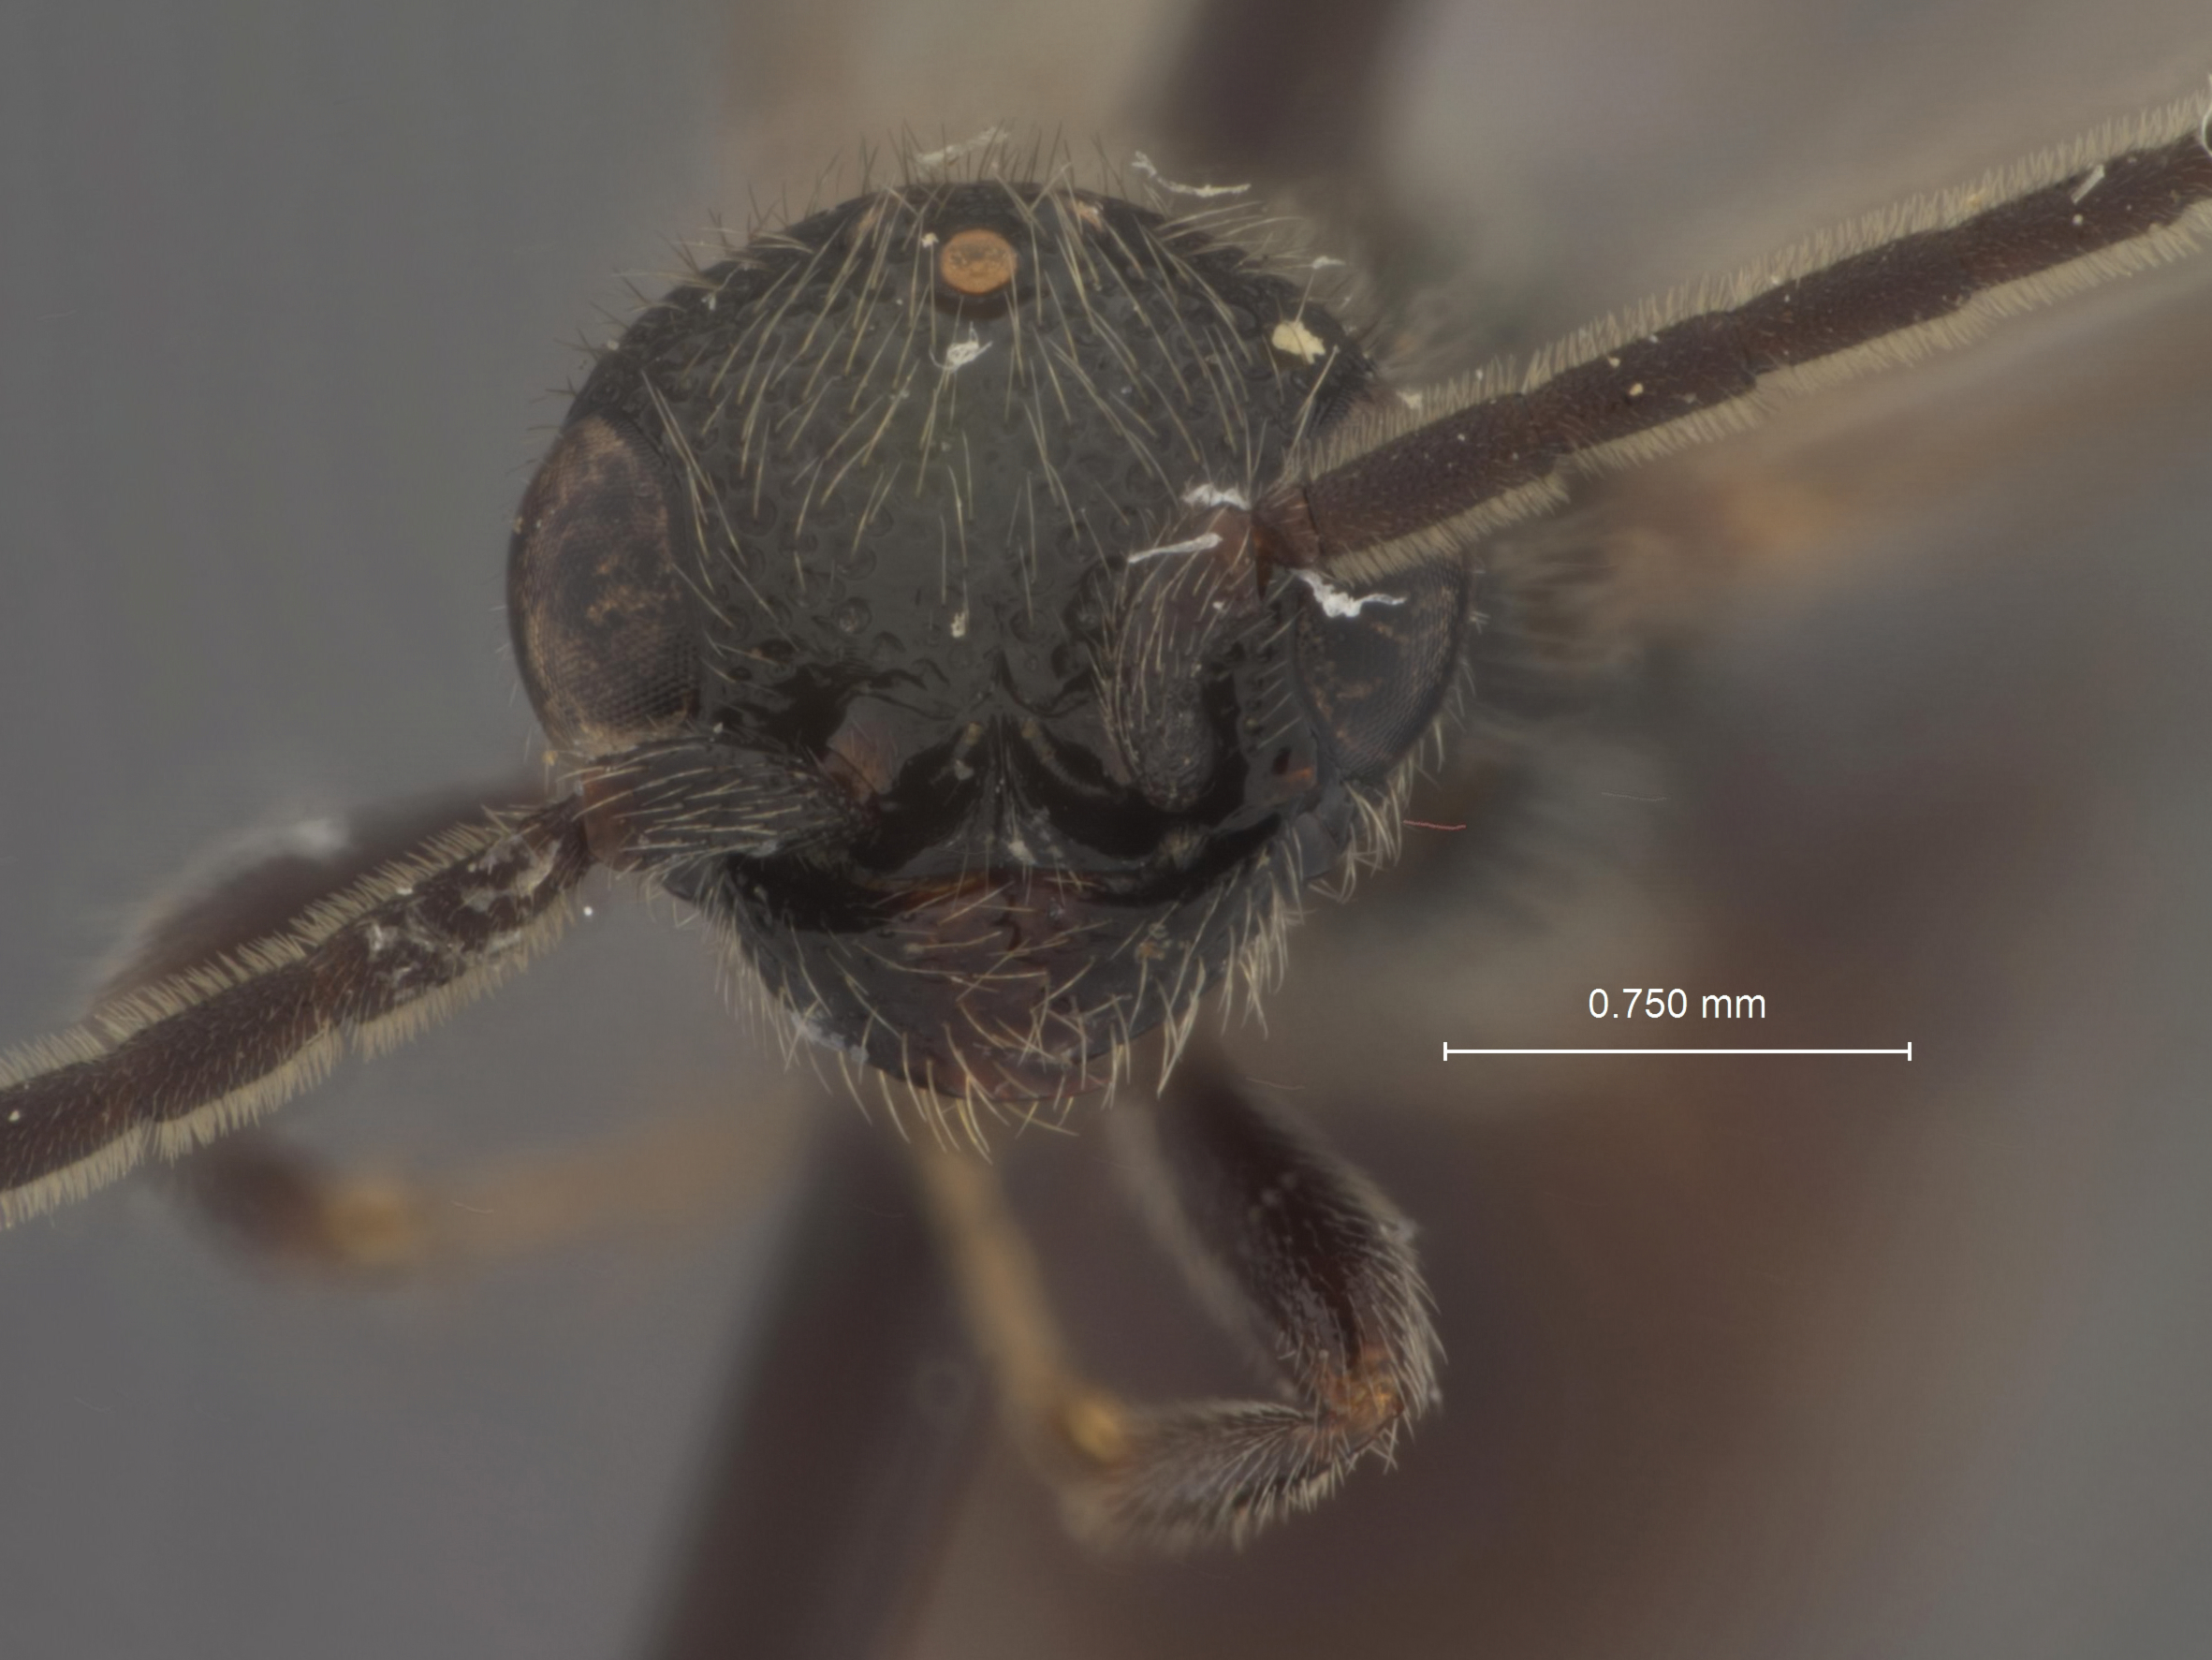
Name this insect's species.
Pristocera fraterna
